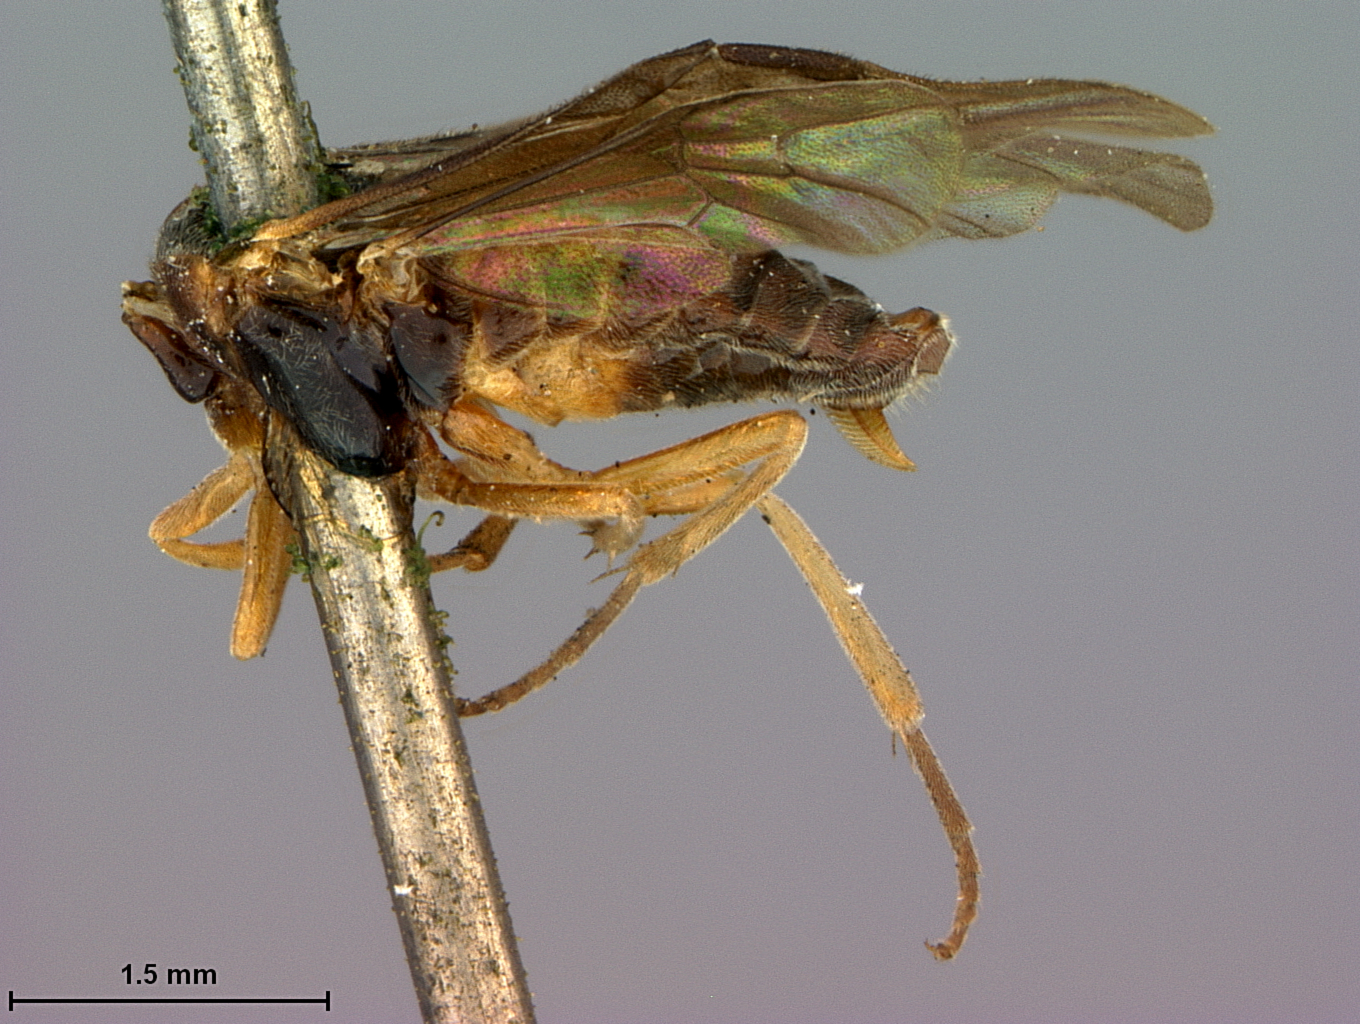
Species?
Acordulecera basirufa
